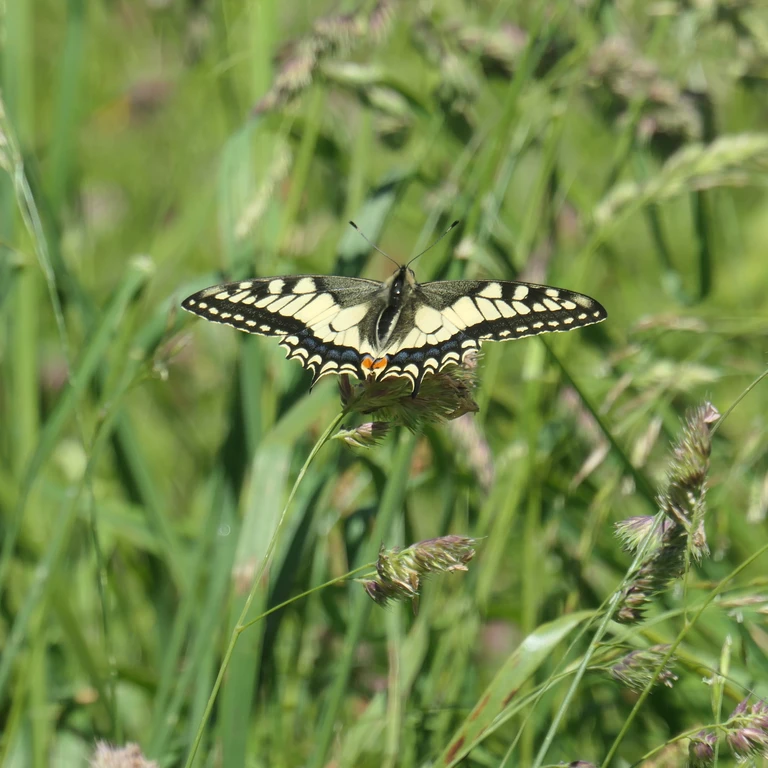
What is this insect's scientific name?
Papilio machaon
